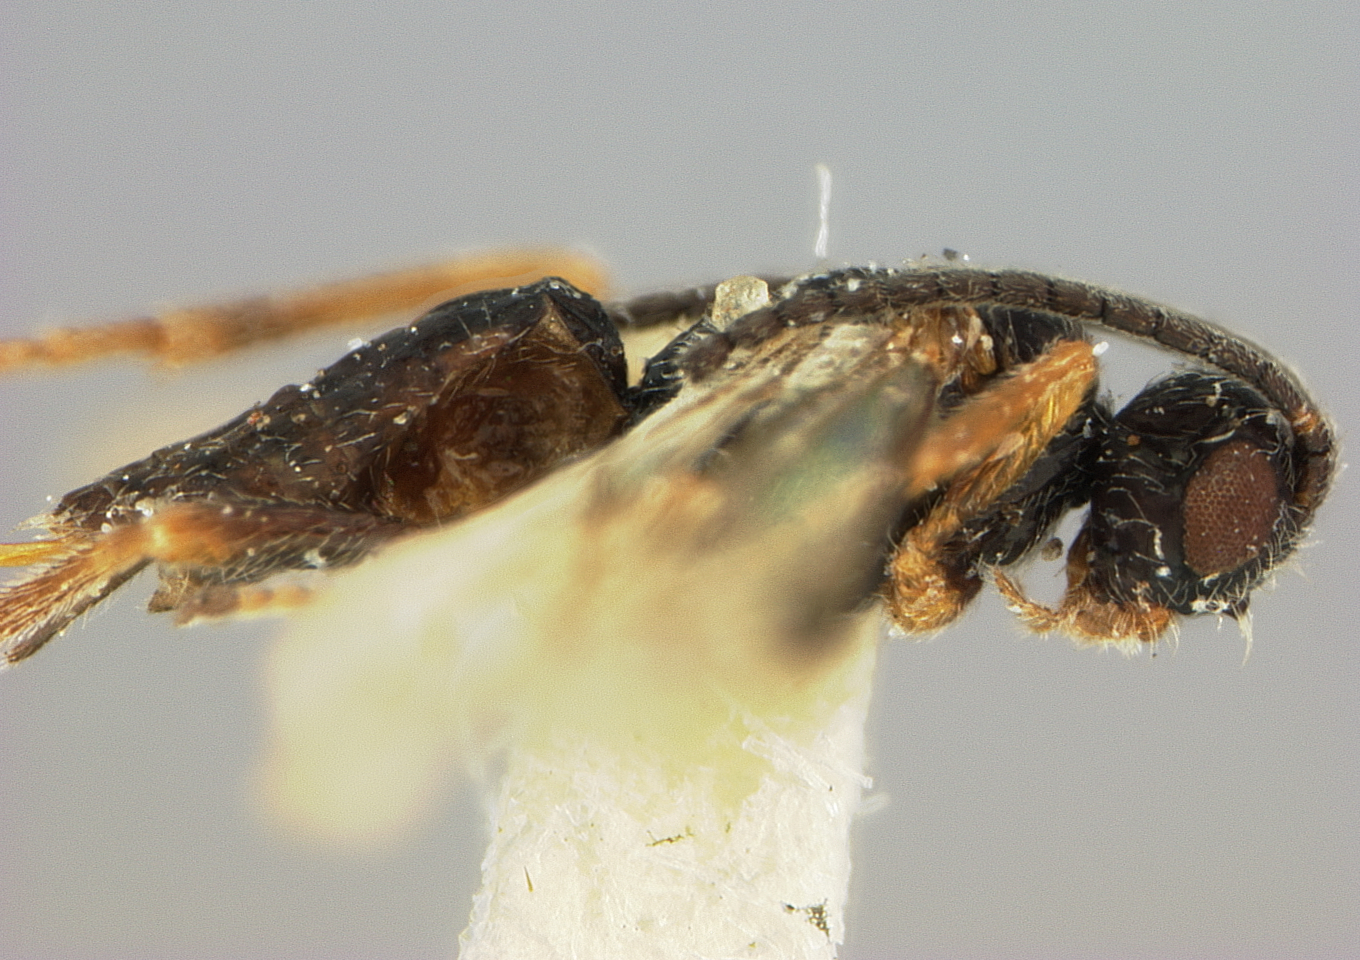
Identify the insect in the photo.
Bracon brachyurus
